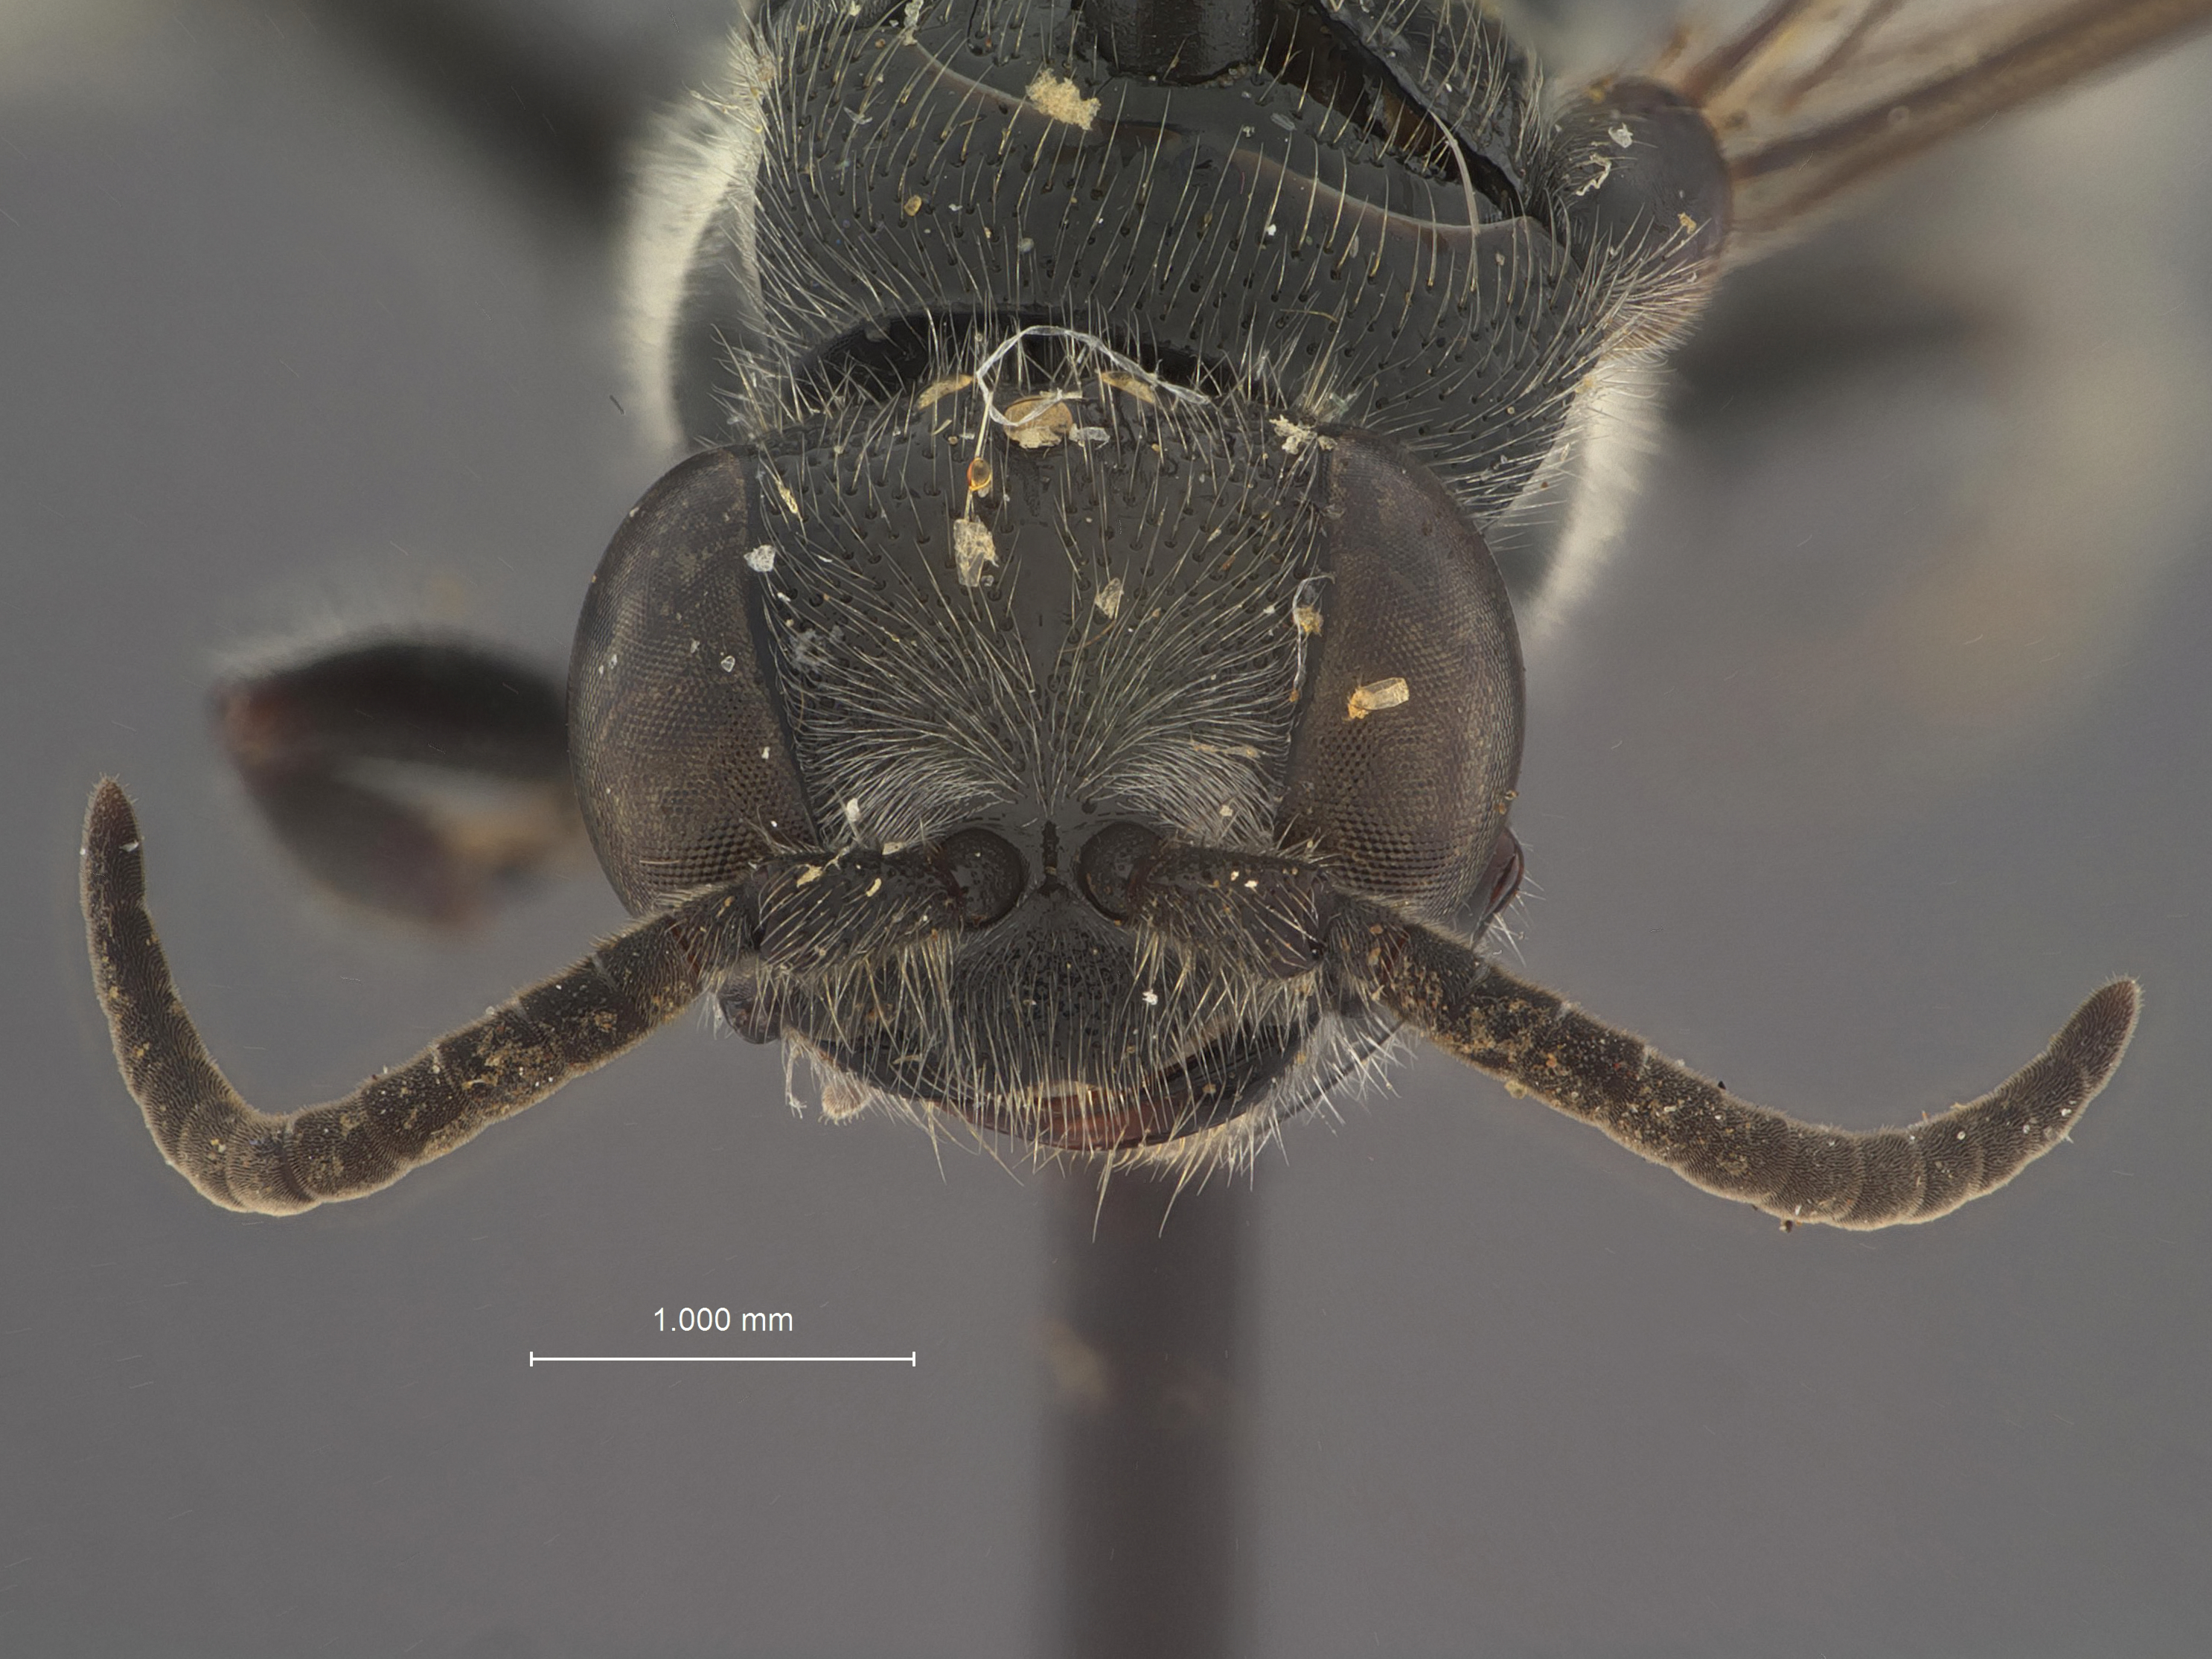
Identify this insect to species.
Tiphia rettenmeyeri
